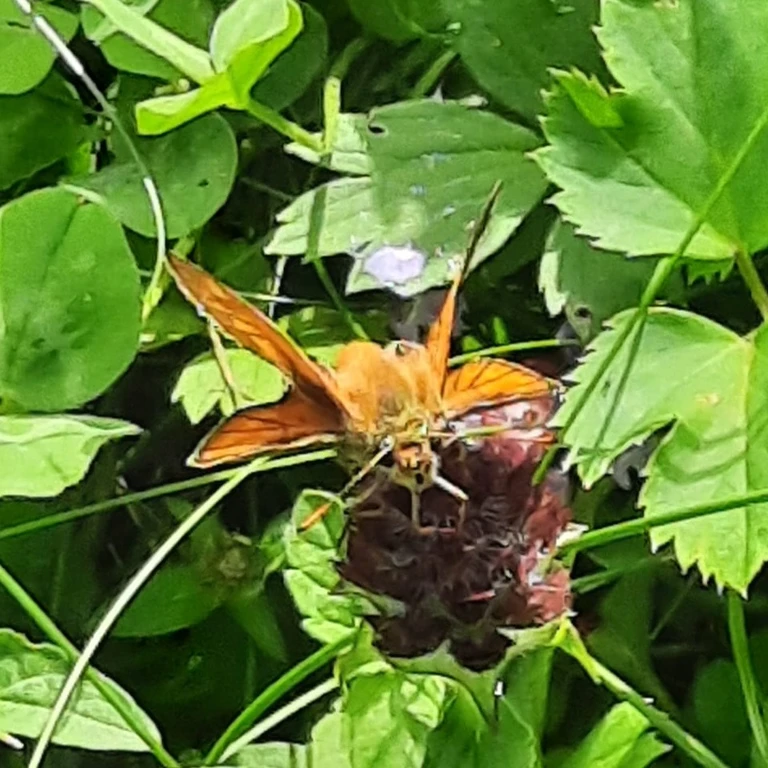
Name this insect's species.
Ochlodes sylvanus (also Ochlodes venata)
